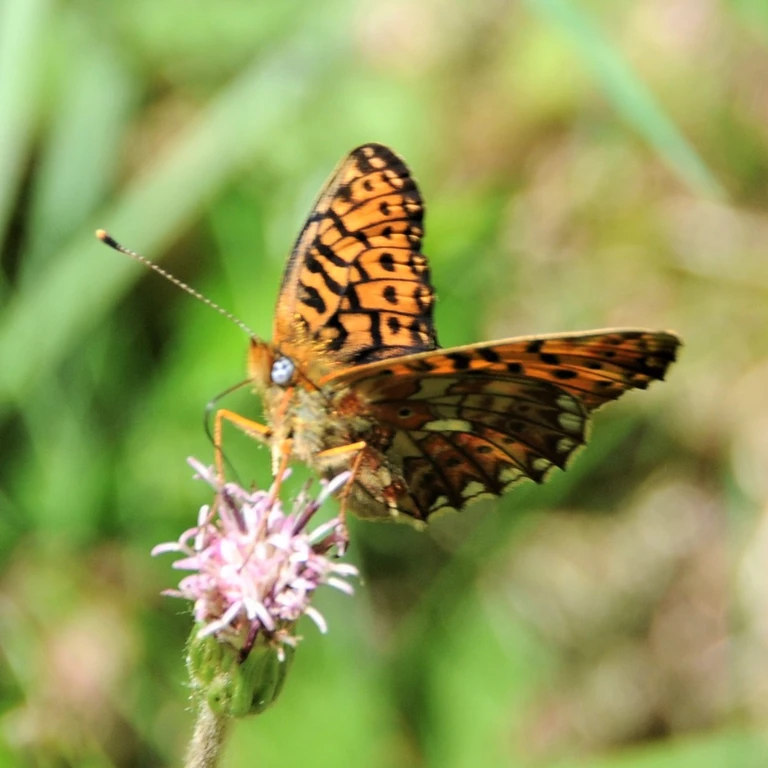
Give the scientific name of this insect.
Boloria euphrosyne (also Clossiana euphrosyne)
